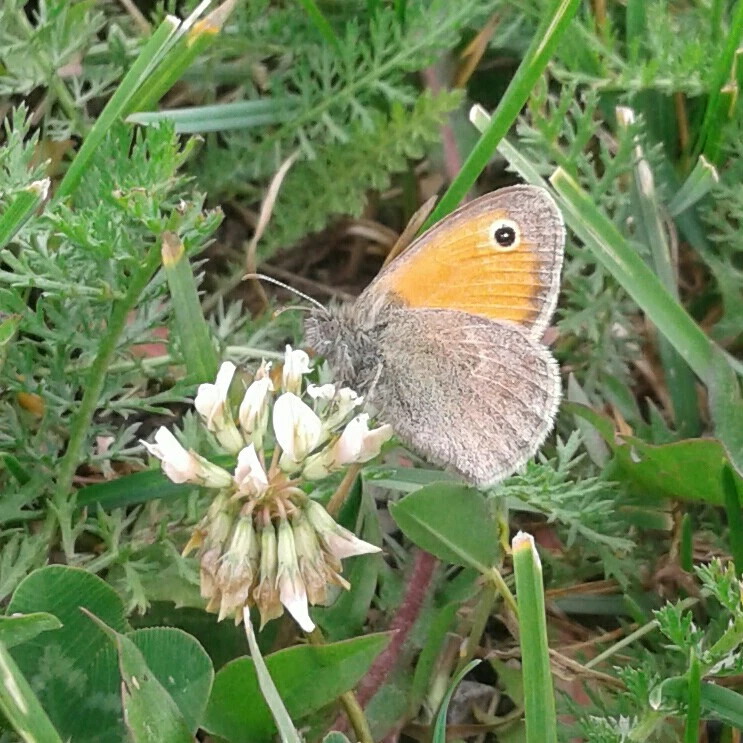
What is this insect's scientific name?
Coenonympha pamphilus
